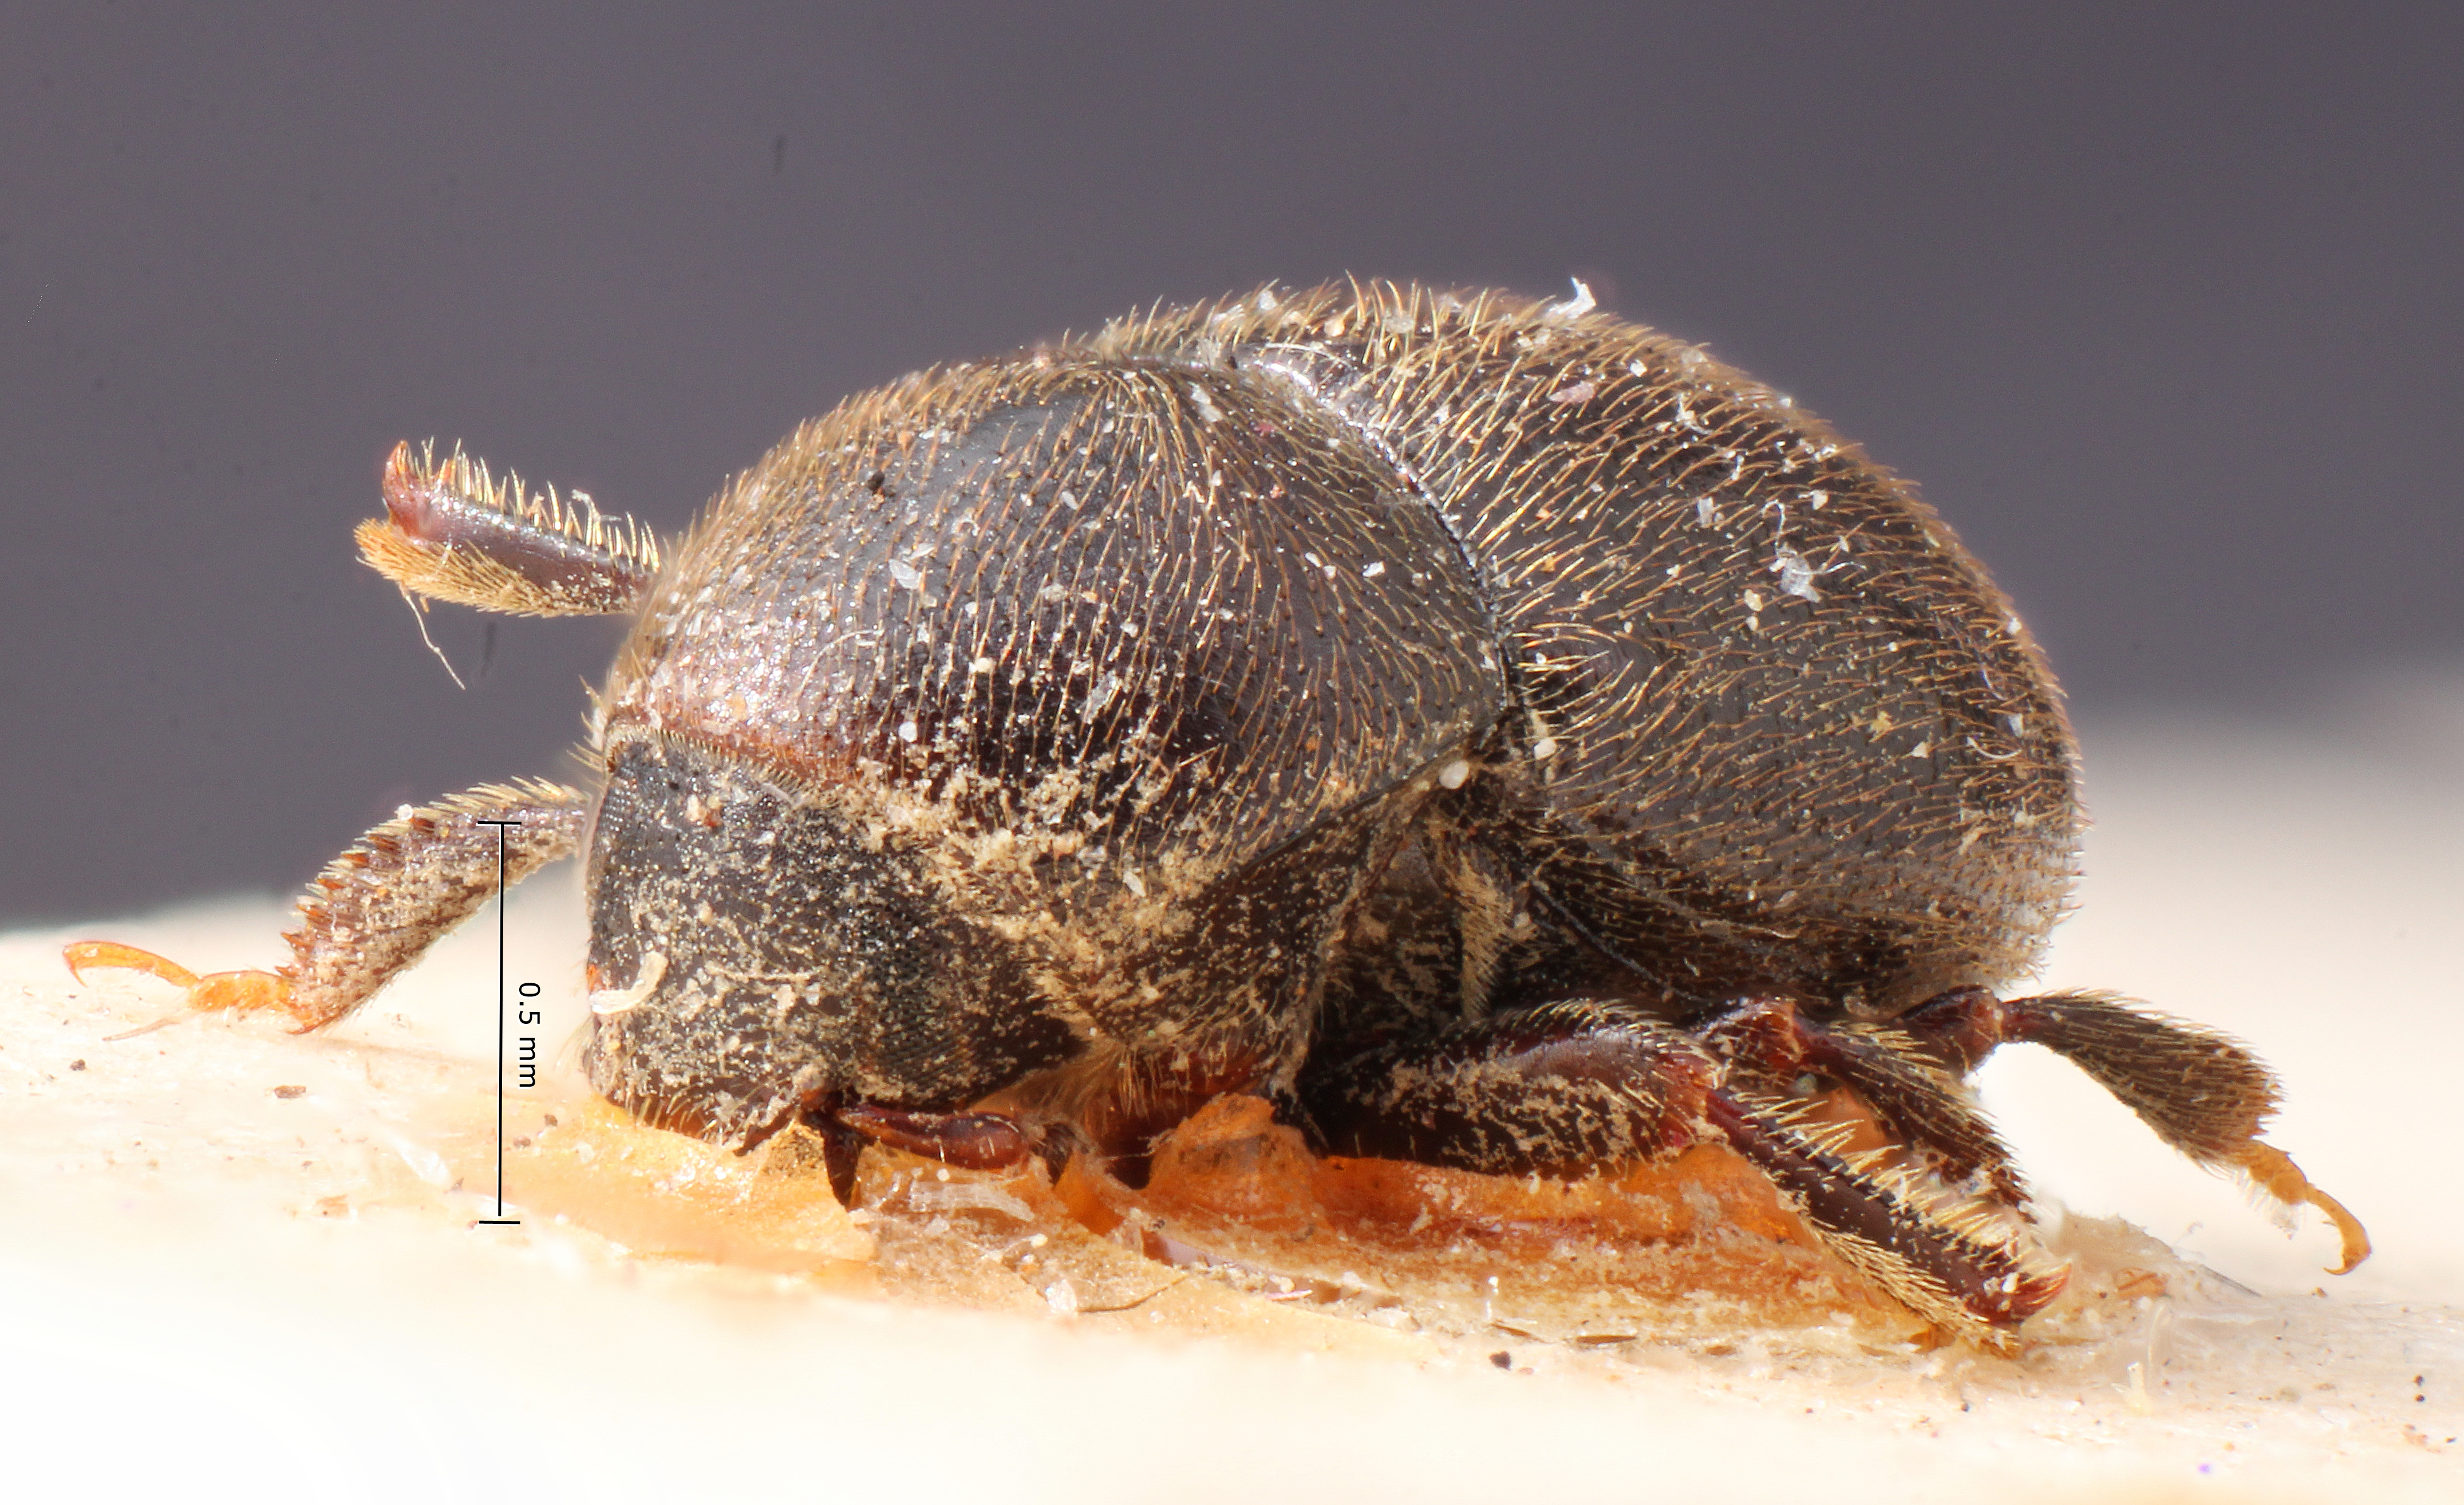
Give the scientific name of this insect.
Prionoscelis bolivianus
